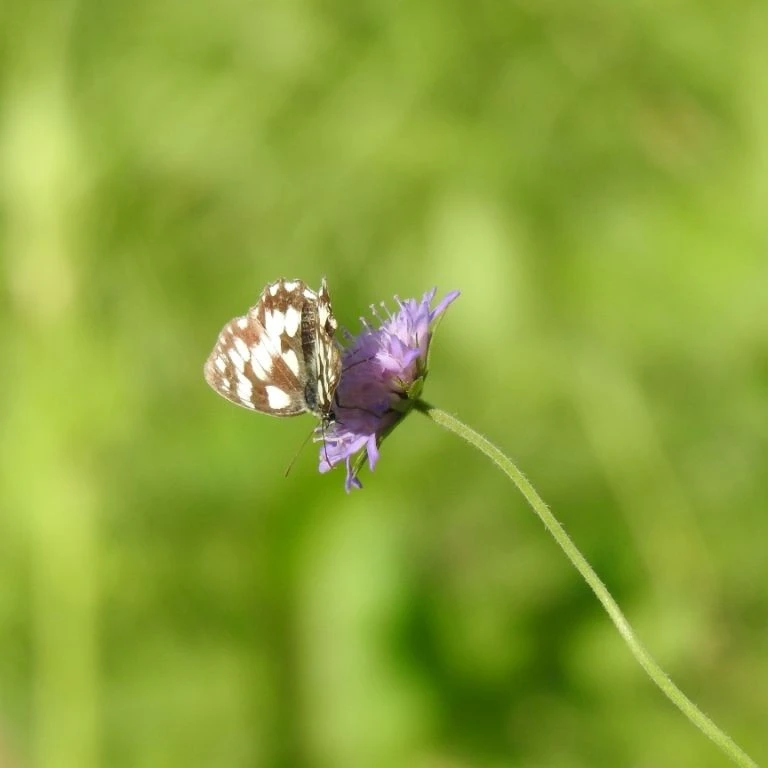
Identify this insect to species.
Melanargia galathea
